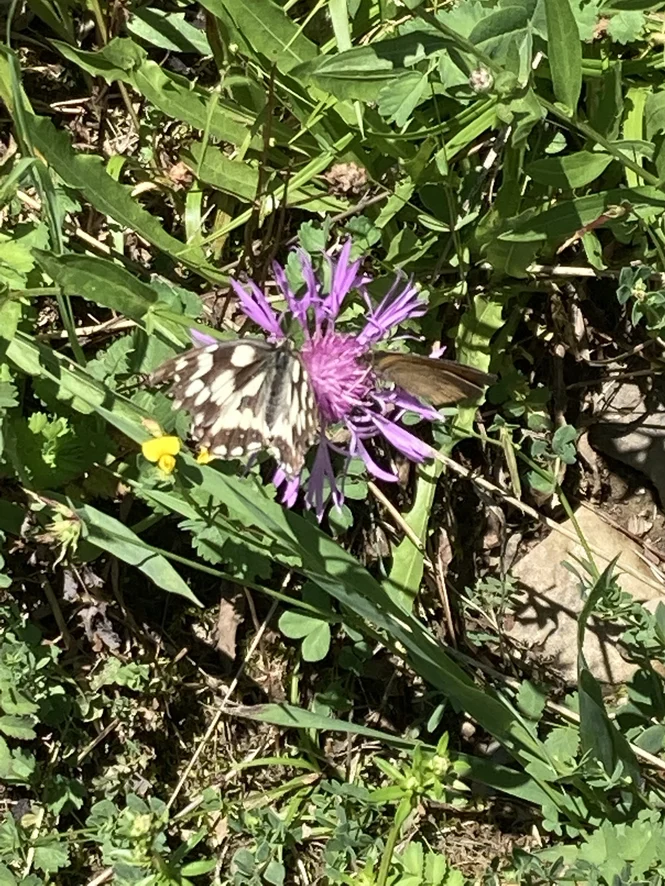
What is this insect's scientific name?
Melanargia galathea
